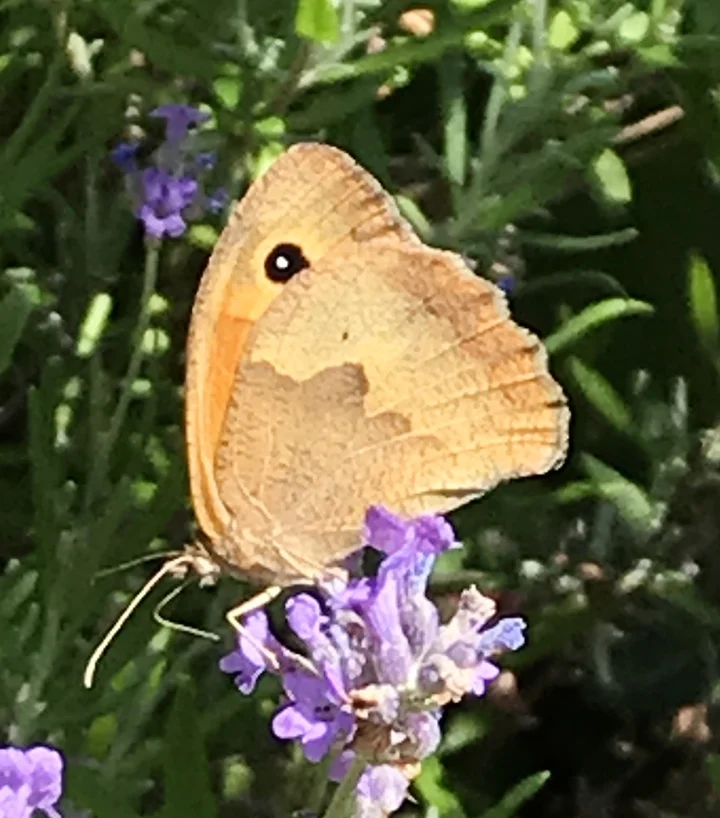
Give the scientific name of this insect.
Coenonympha pamphilus
